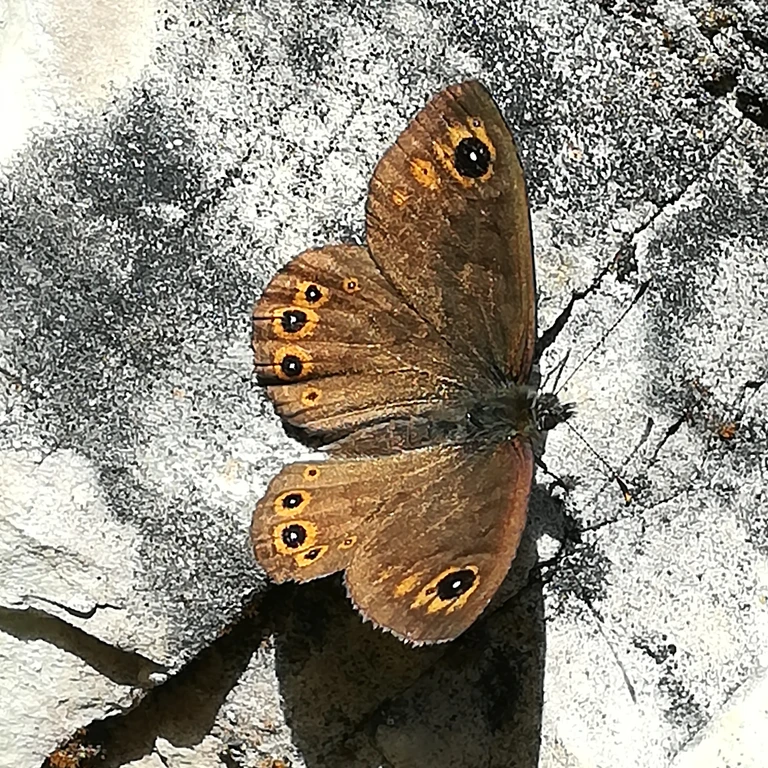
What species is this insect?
Lasiommata petropolitana (also Pararge petropolitana)
